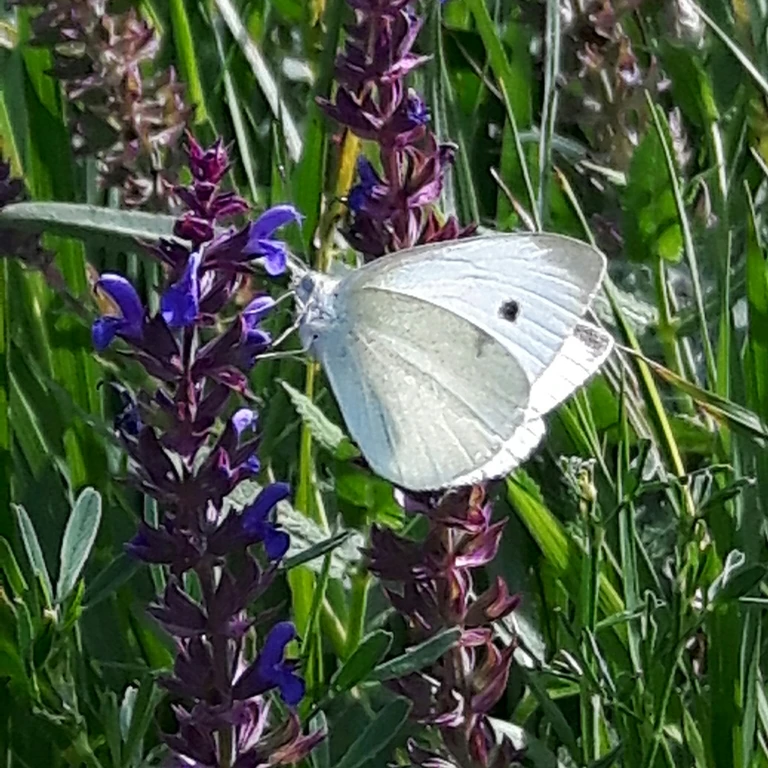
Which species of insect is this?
Pieris rapae
